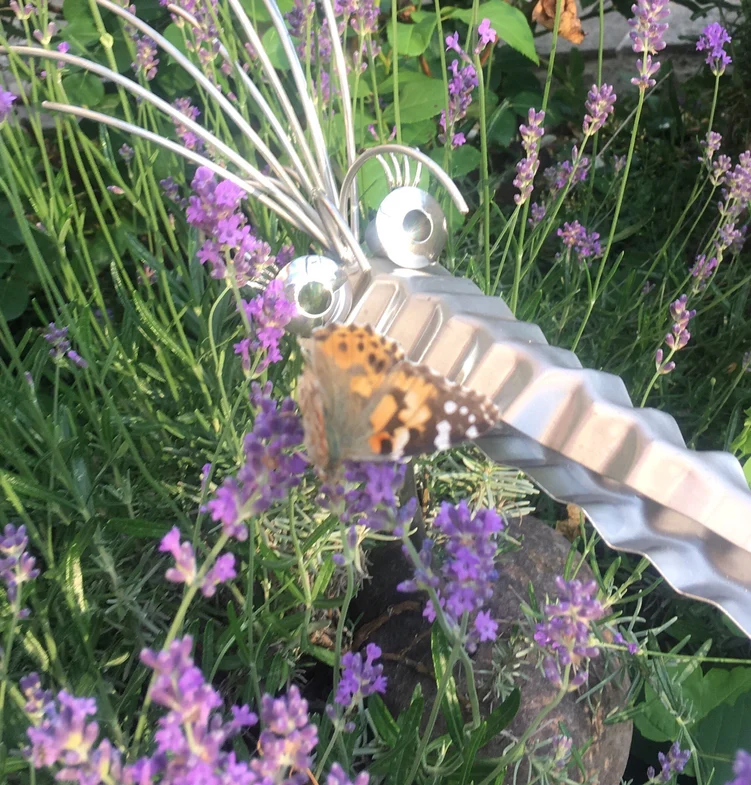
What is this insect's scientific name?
Vanessa cardui
